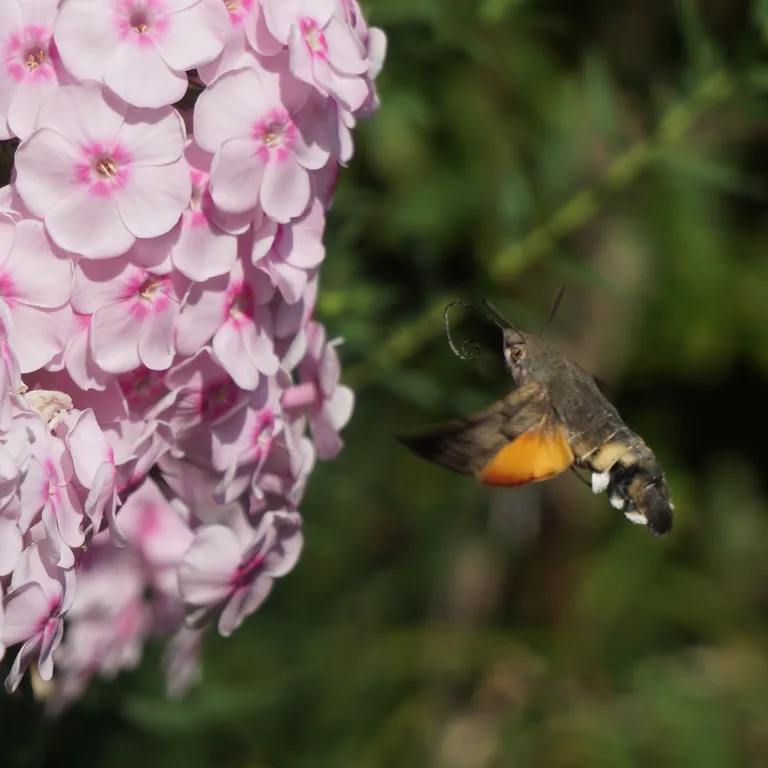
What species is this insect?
Macroglossum stellatarum
